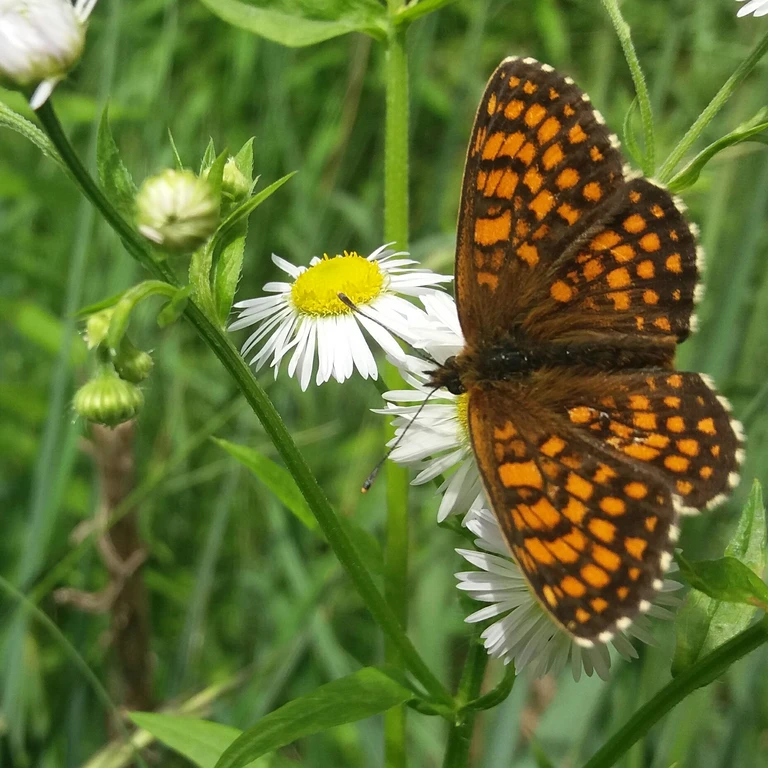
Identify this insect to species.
Melitaea athalia
